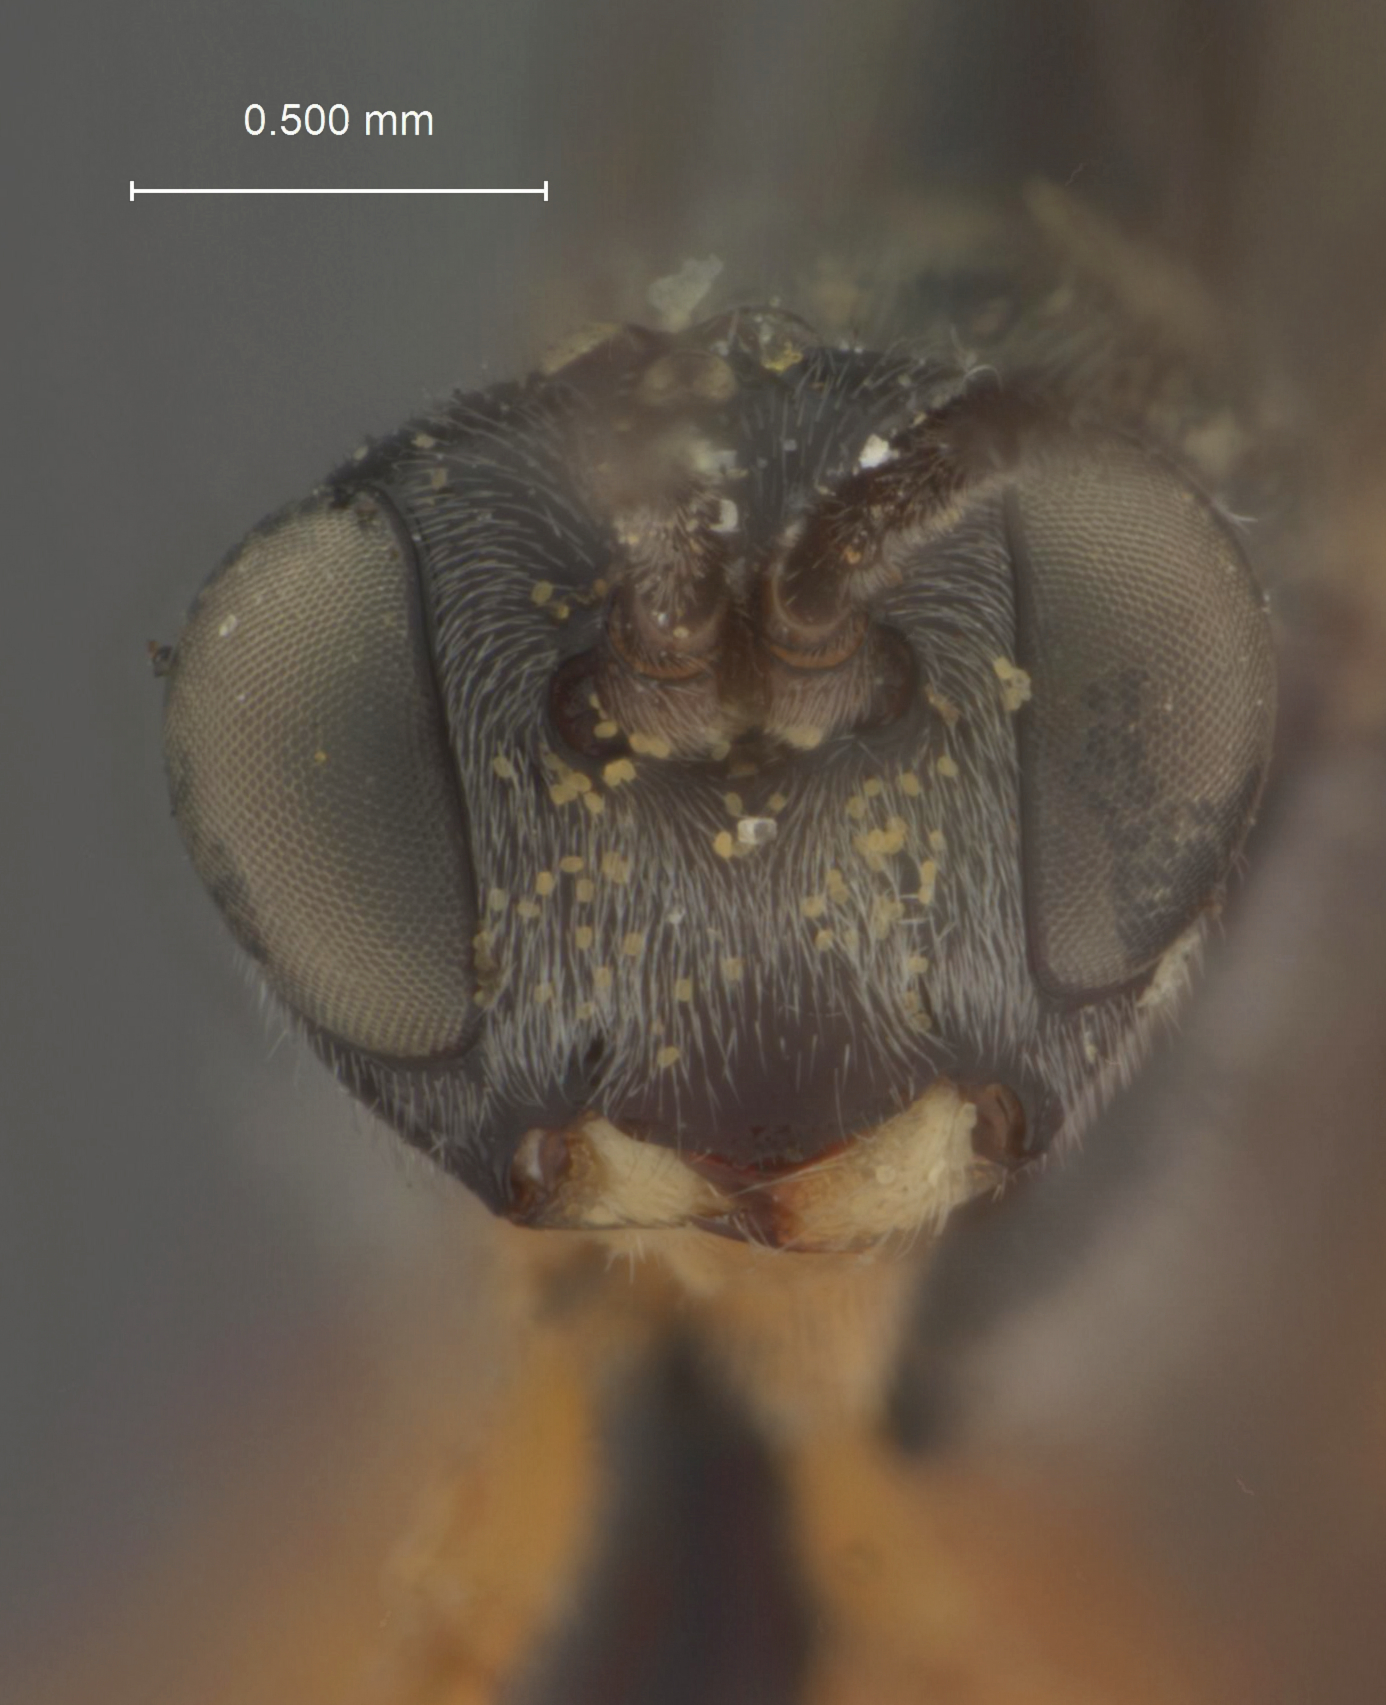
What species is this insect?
Panargyrops pacificus
